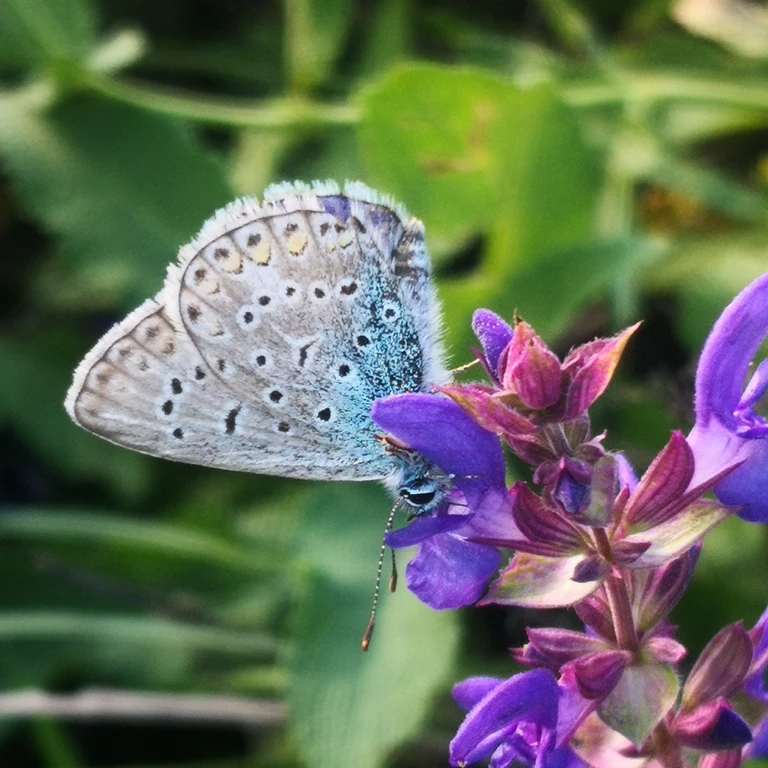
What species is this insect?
Polyommatus icarus
